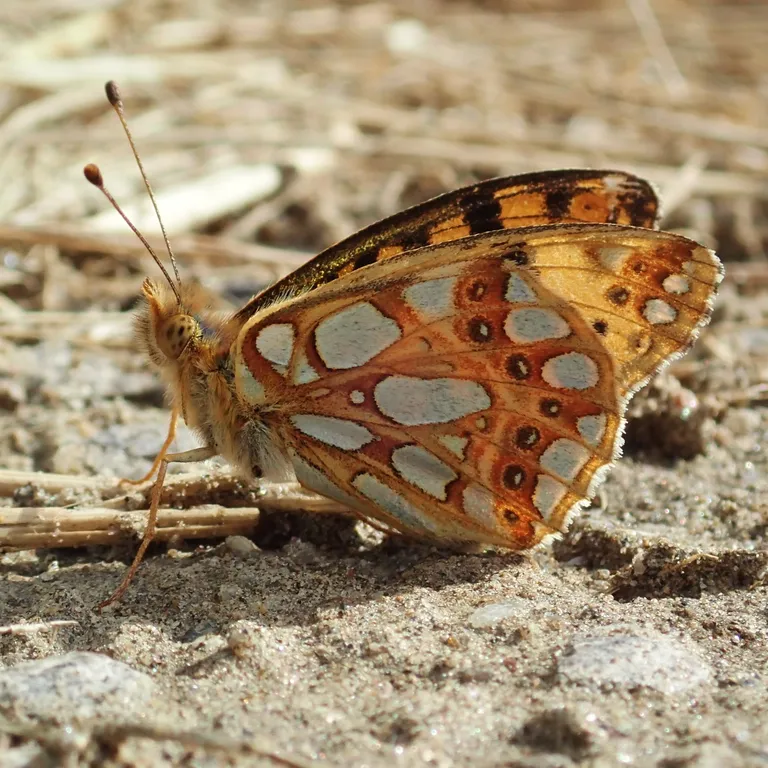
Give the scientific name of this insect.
Issoria lathonia
